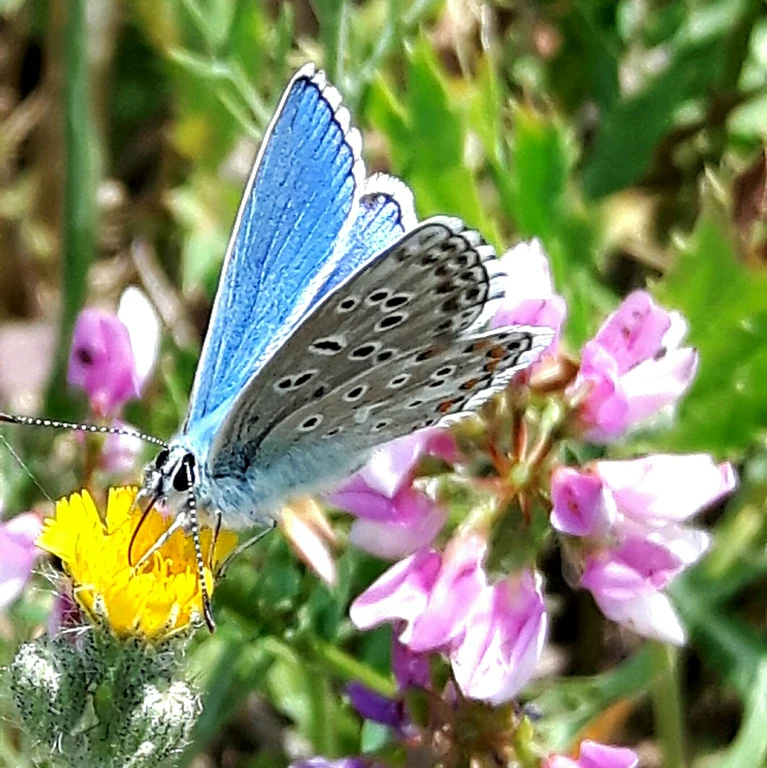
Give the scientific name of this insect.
Lysandra bellargus
